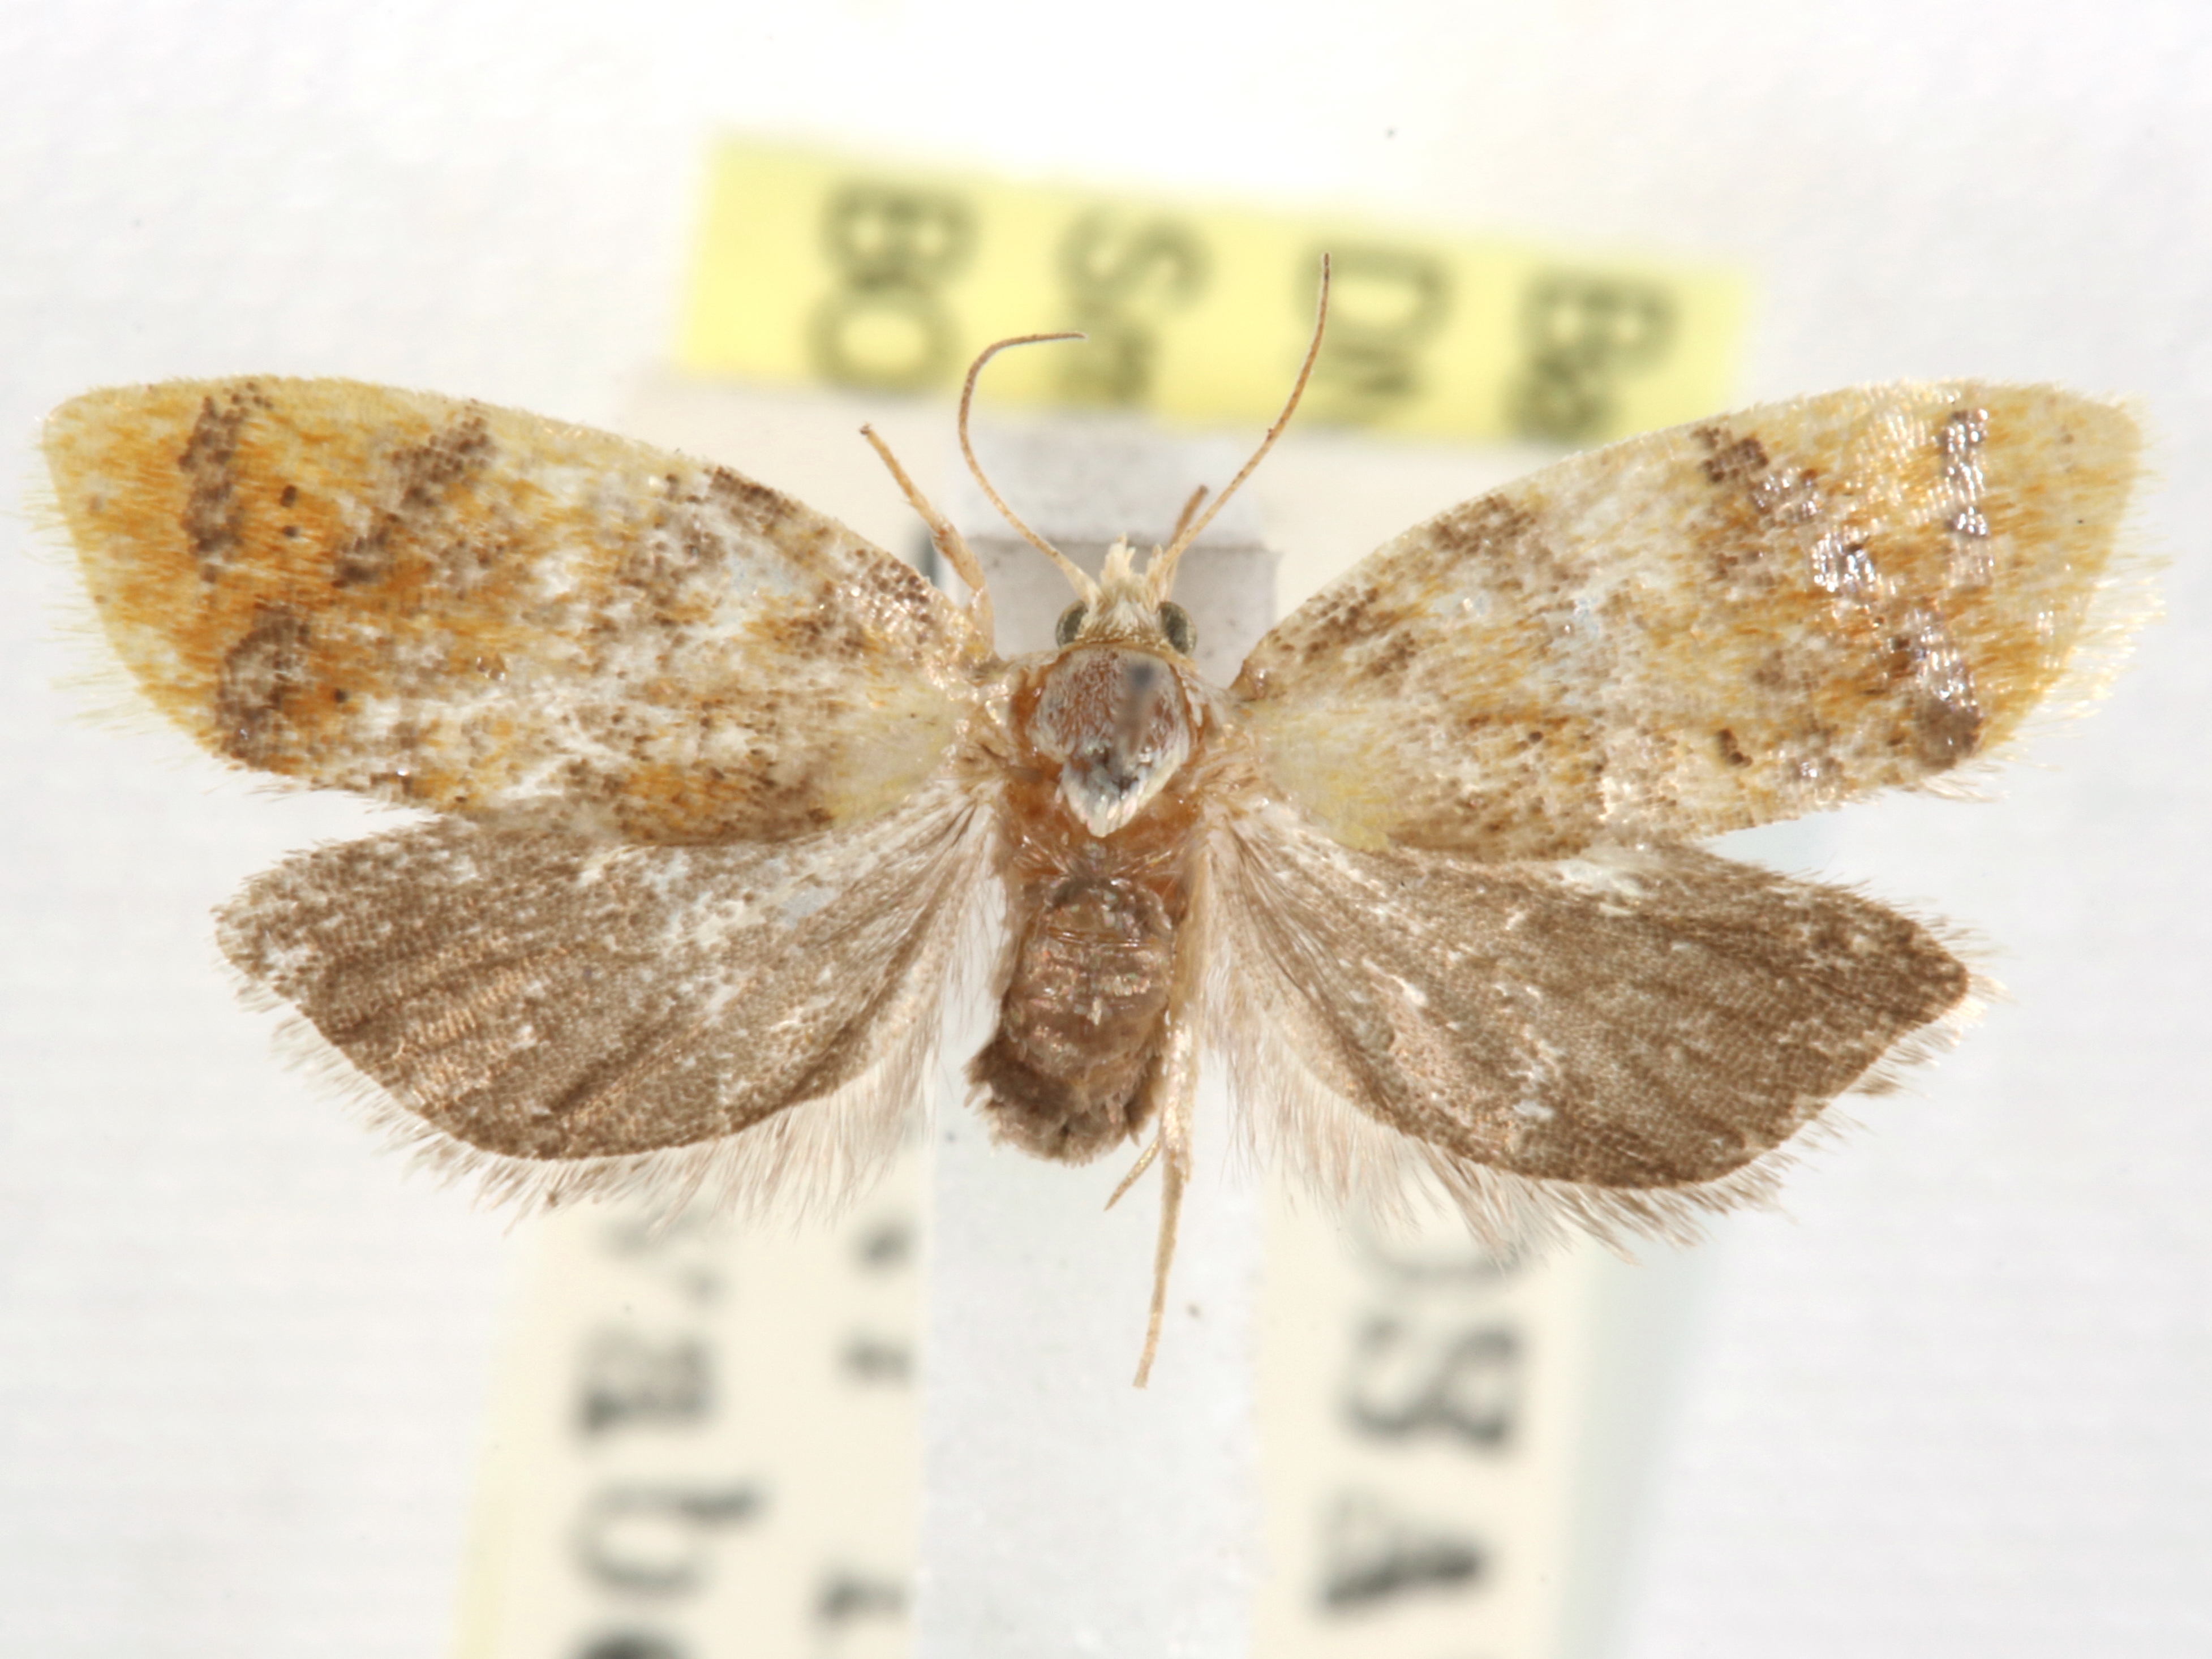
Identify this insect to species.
Acleris tigricolor
